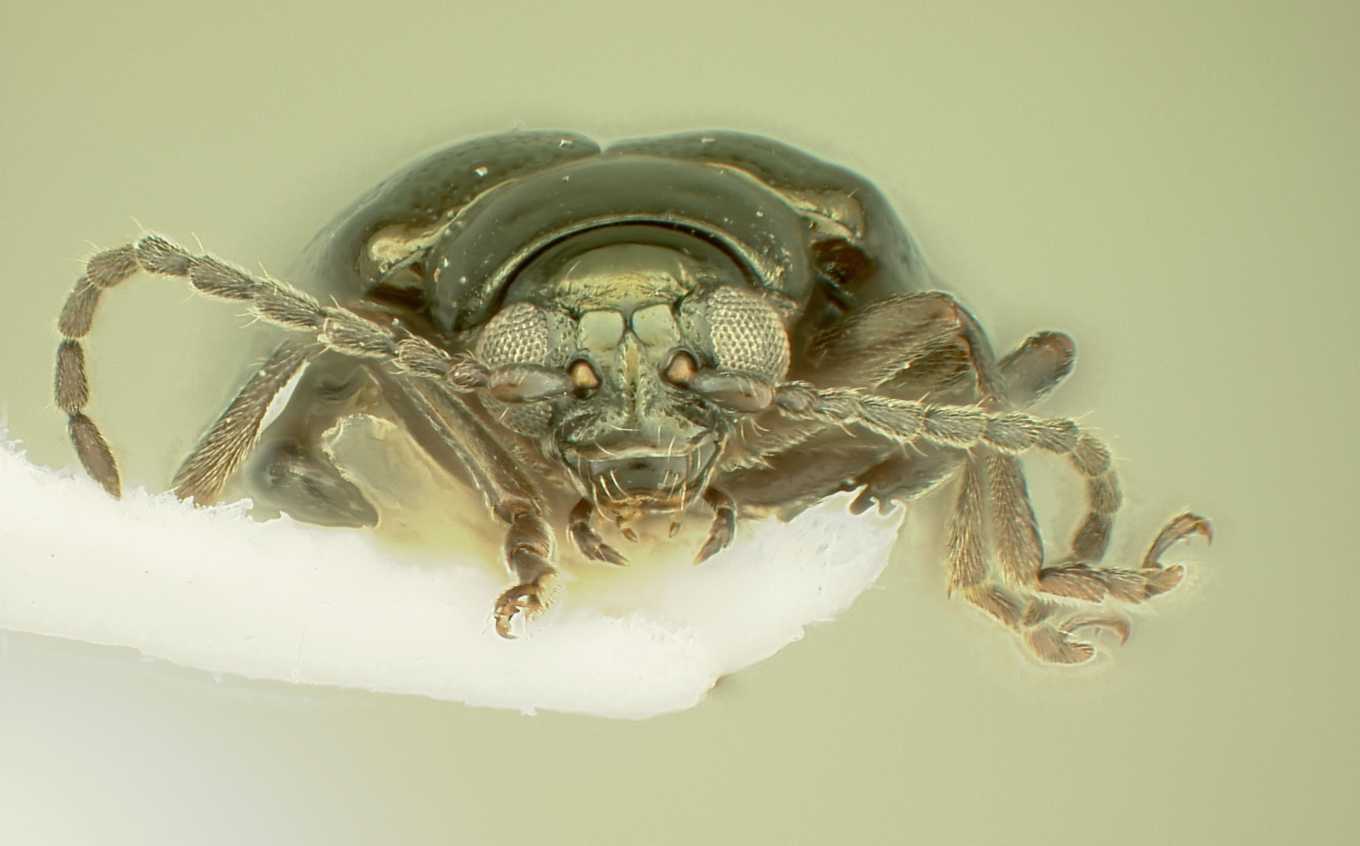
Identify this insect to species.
Altica copelandi
